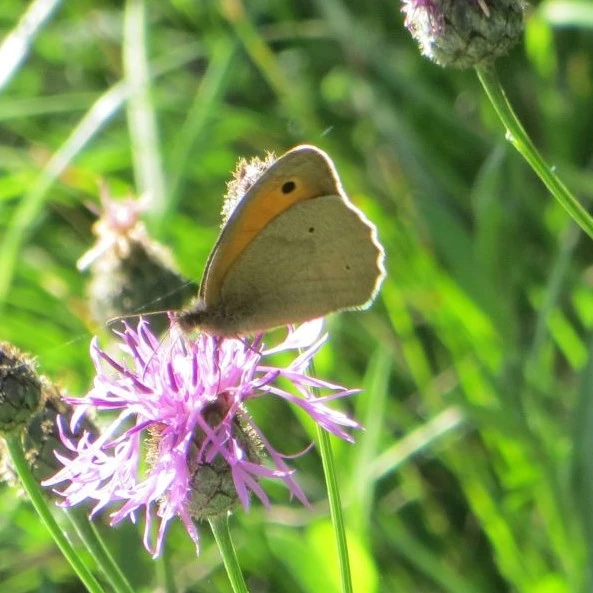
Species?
Maniola jurtina
